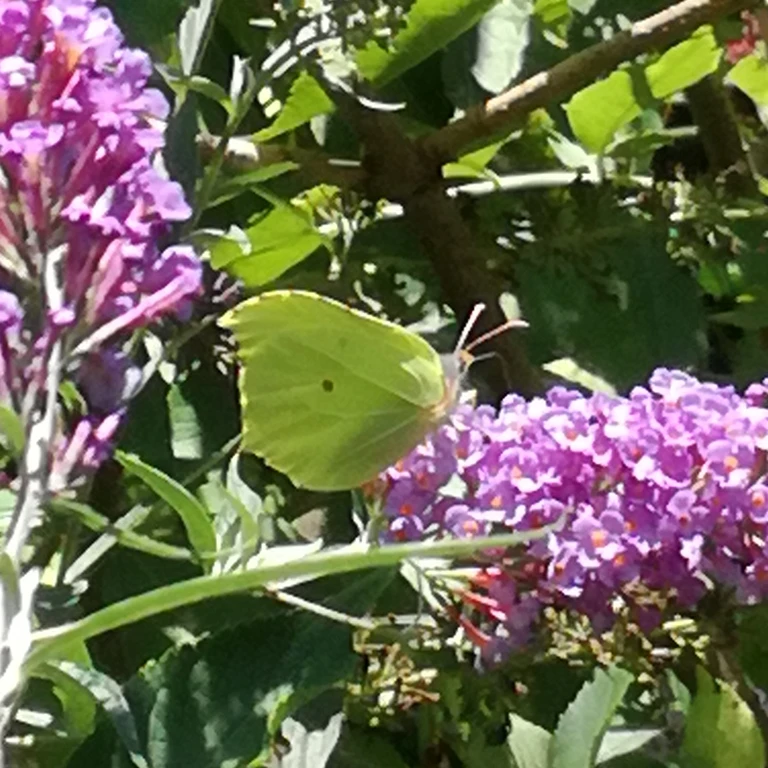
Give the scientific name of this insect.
Gonepteryx rhamni
